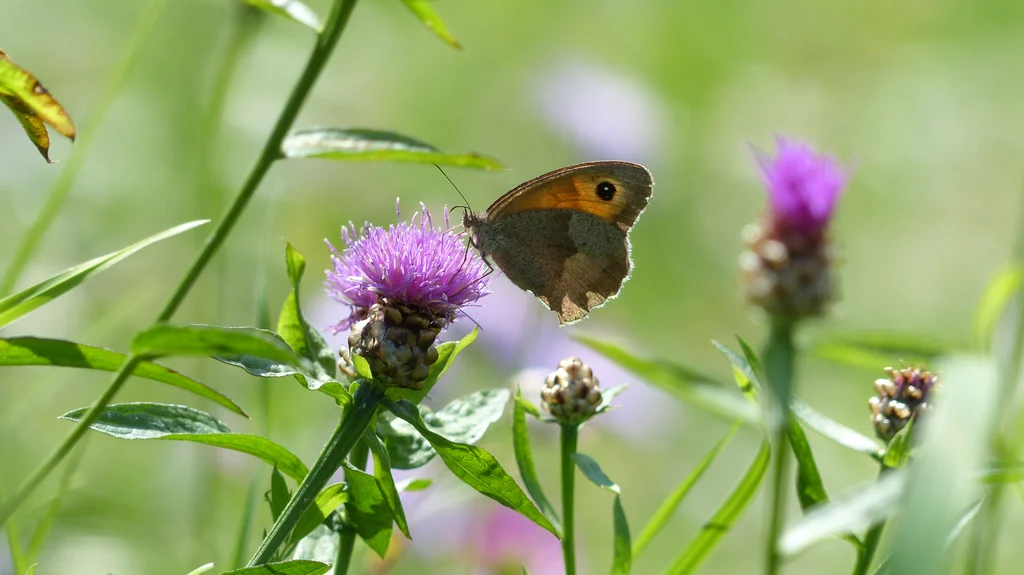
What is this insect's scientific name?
Maniola jurtina
